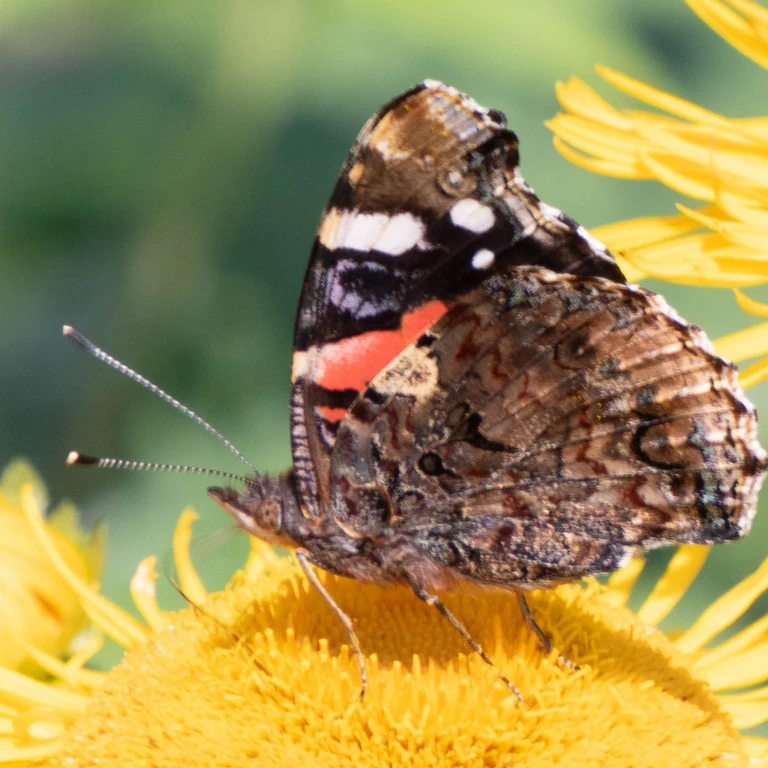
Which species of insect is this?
Vanessa atalanta
